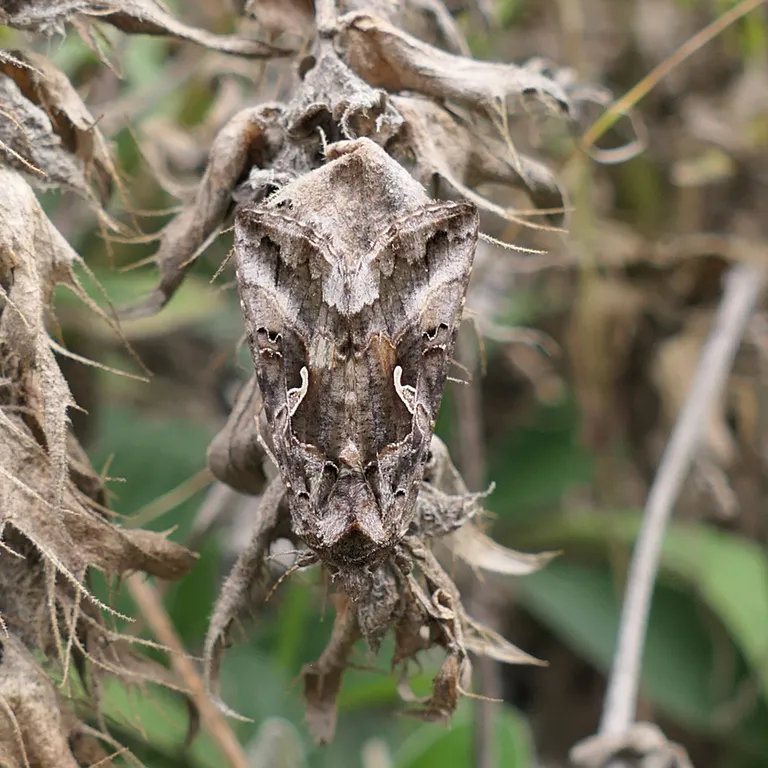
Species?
Autographa gamma
